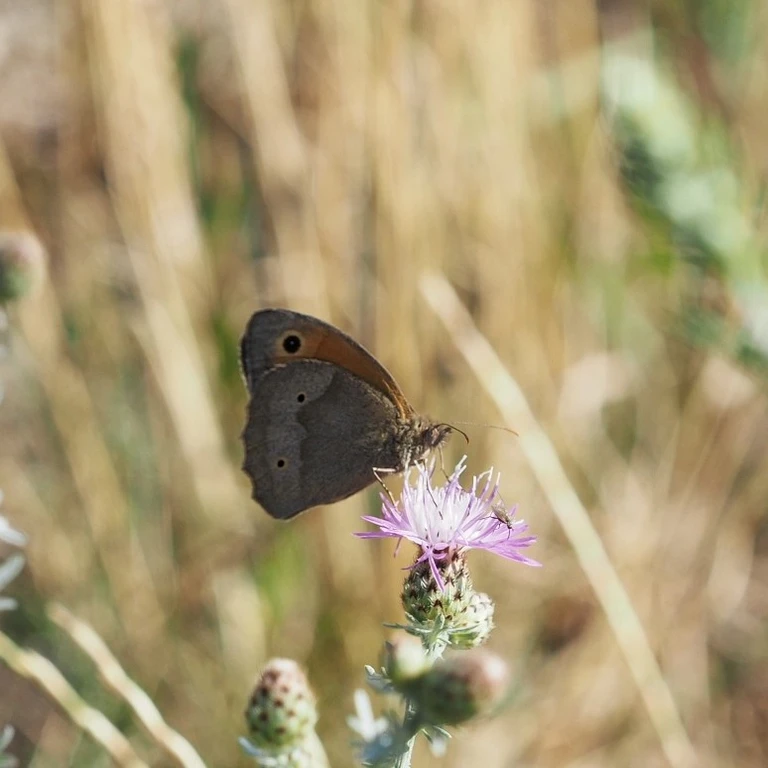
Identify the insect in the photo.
Maniola jurtina
